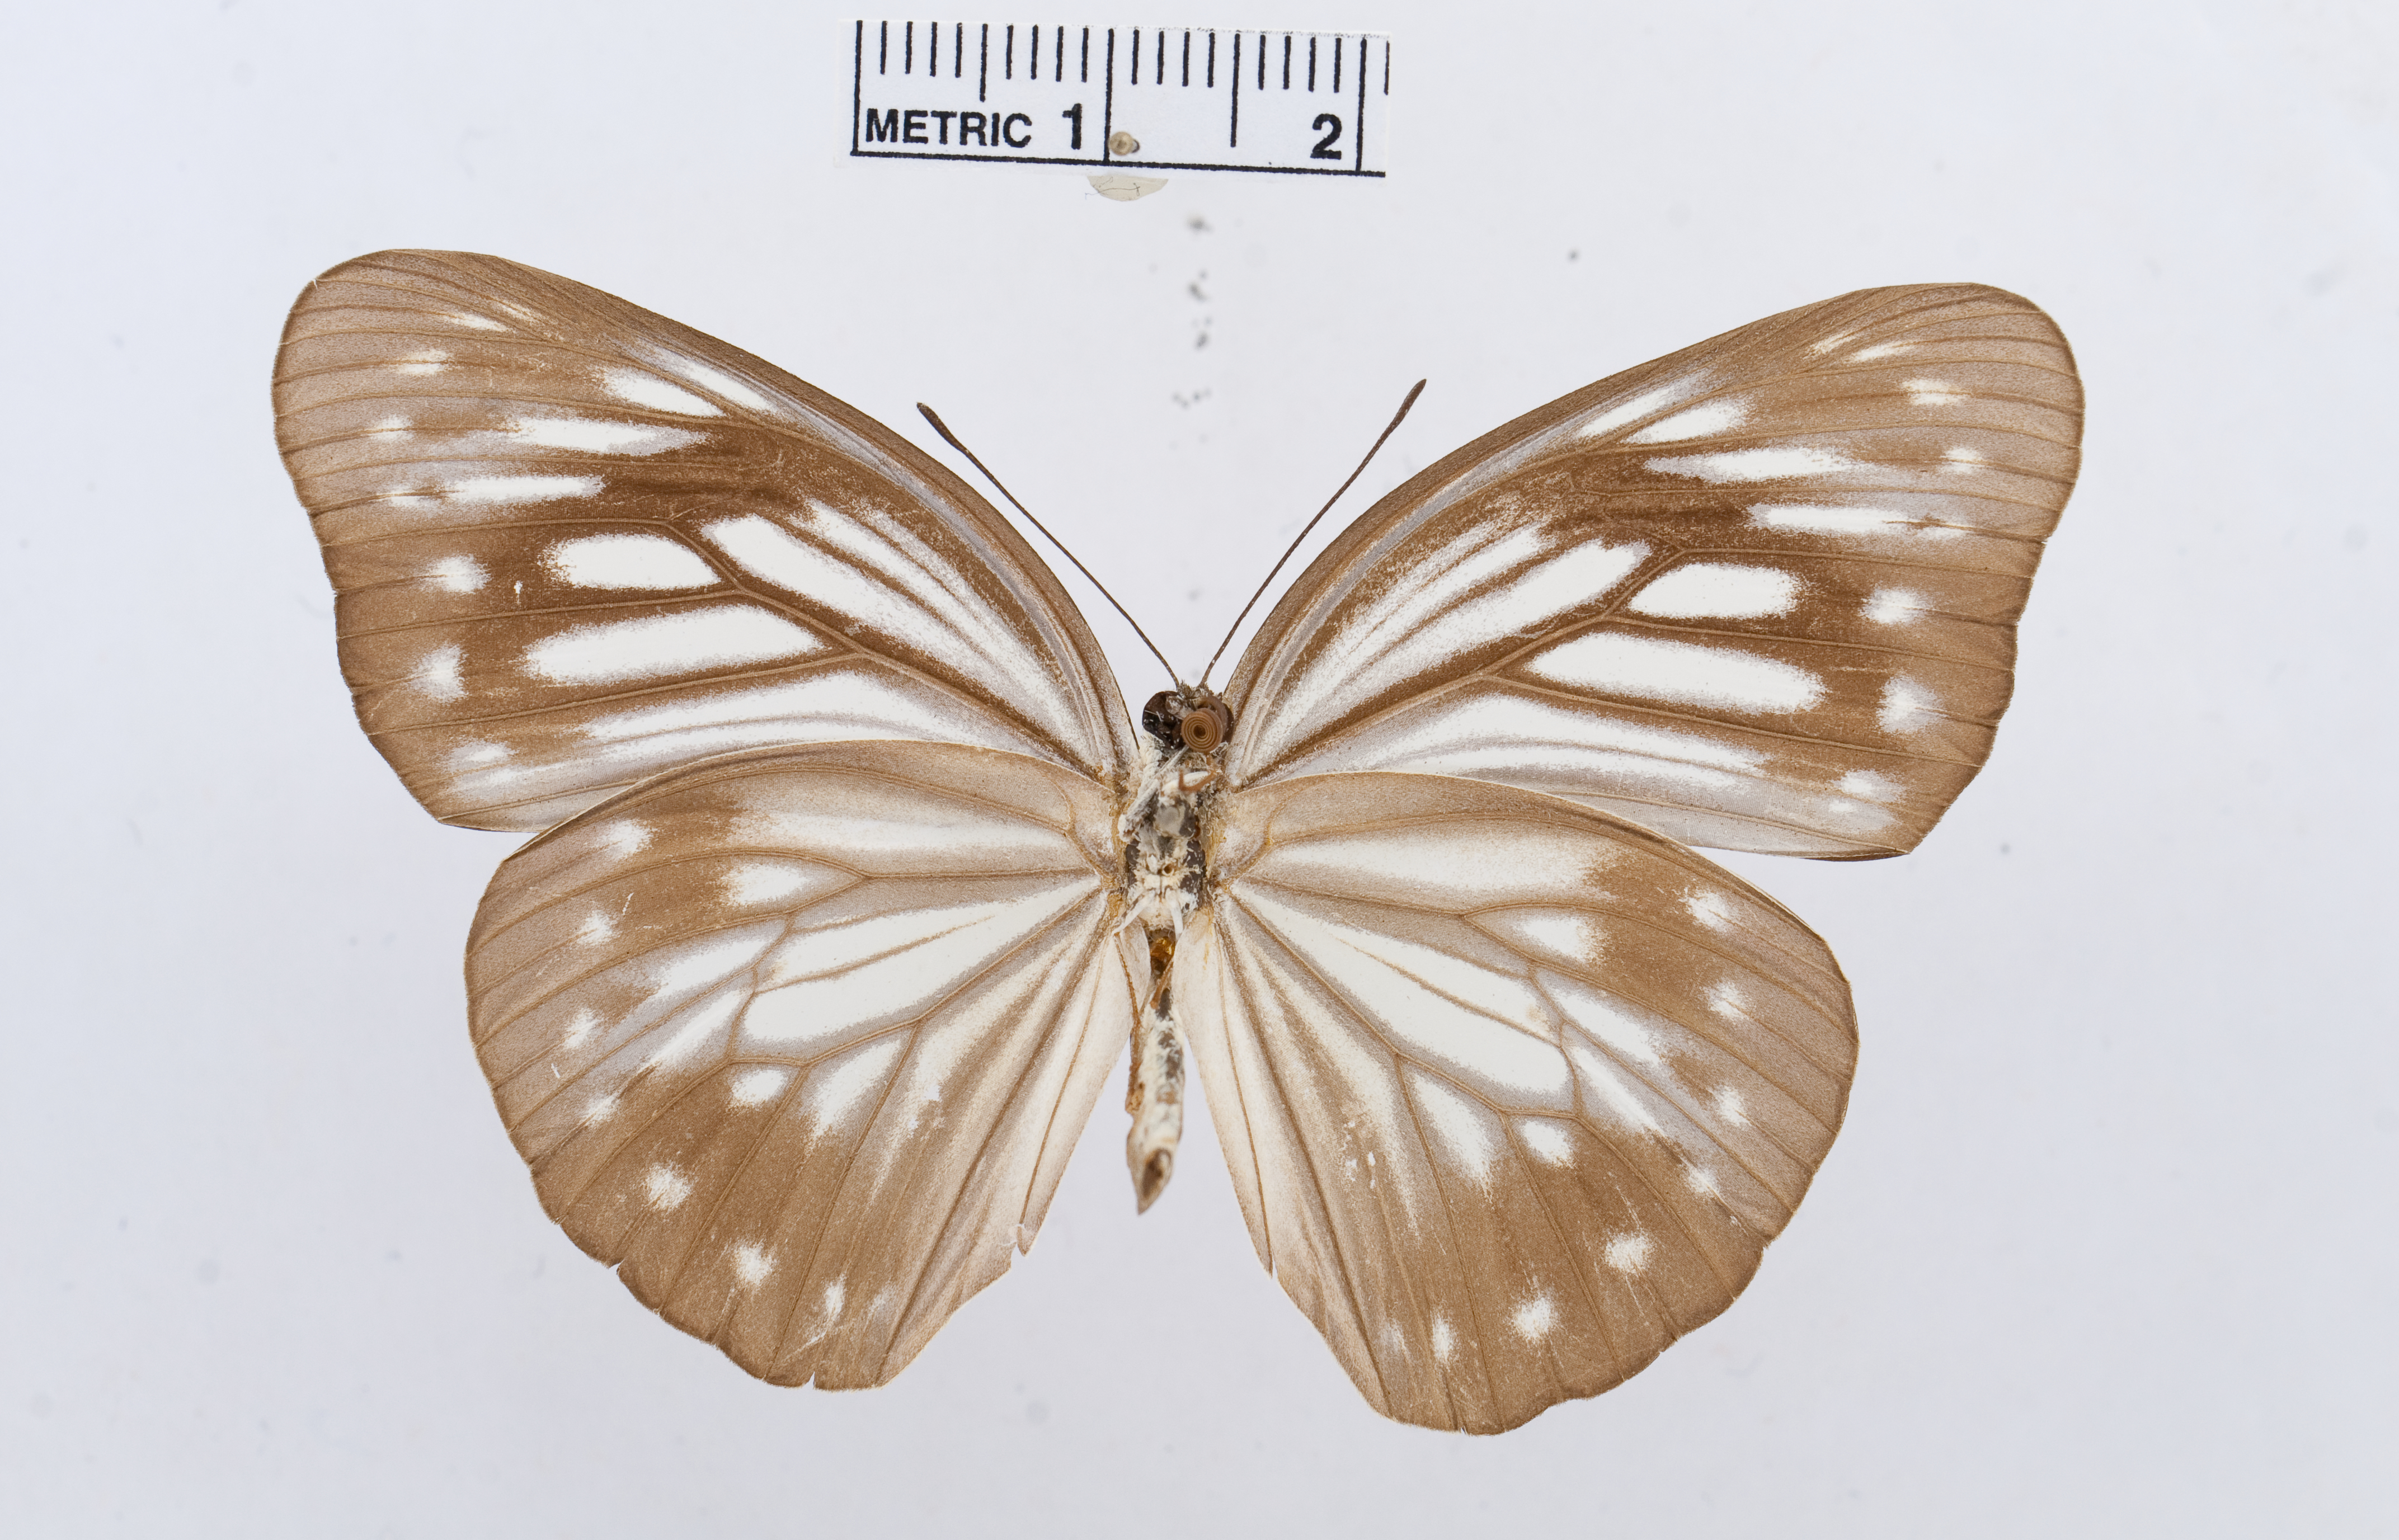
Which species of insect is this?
Pareronia phocaea
